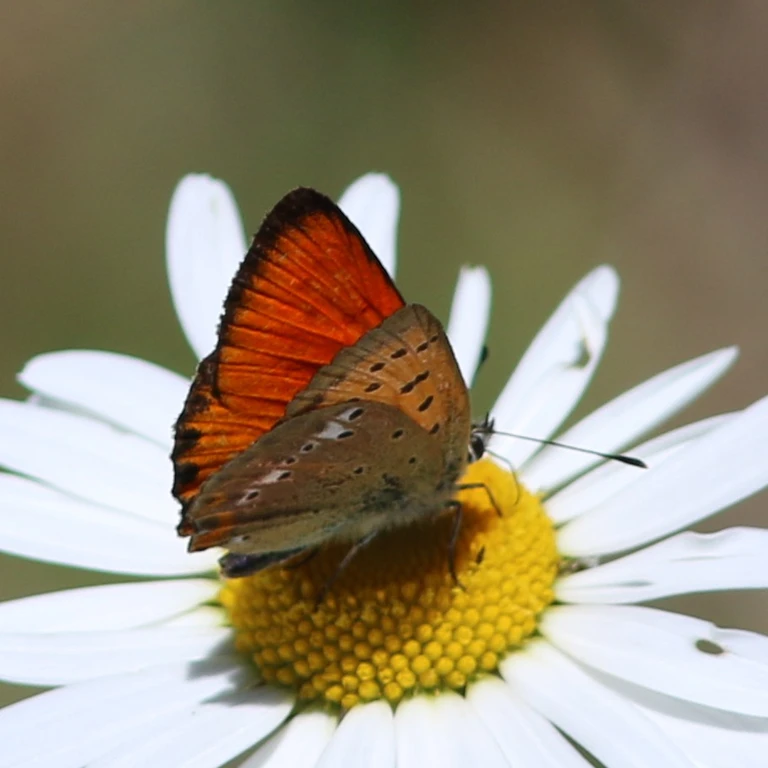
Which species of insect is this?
Lycaena virgaureae
